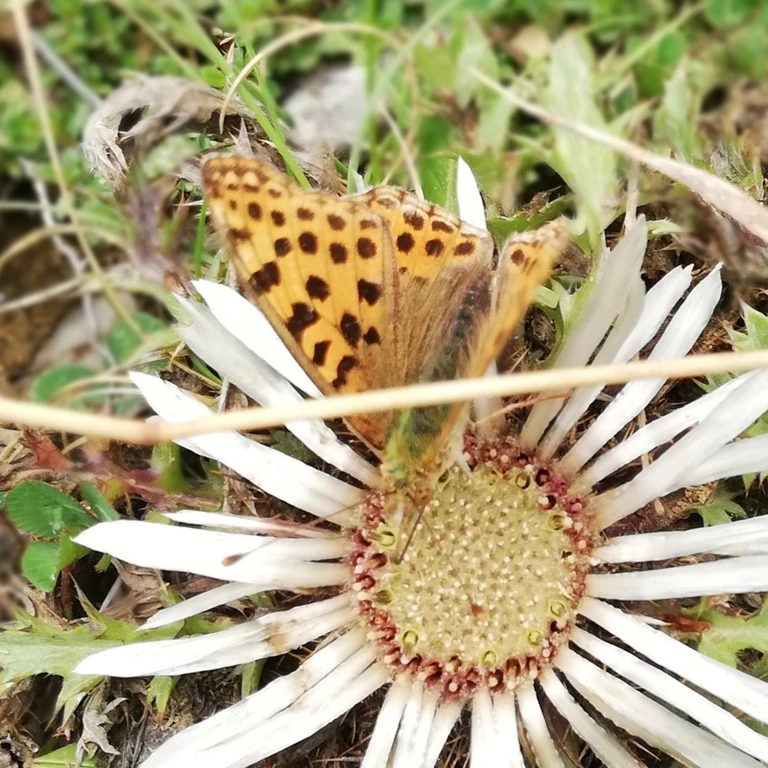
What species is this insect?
Issoria lathonia
